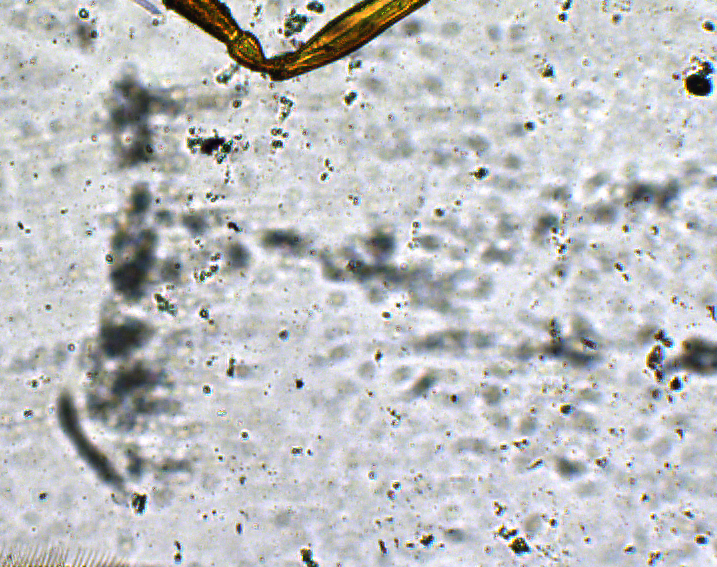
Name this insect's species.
Baryconus bharatus
